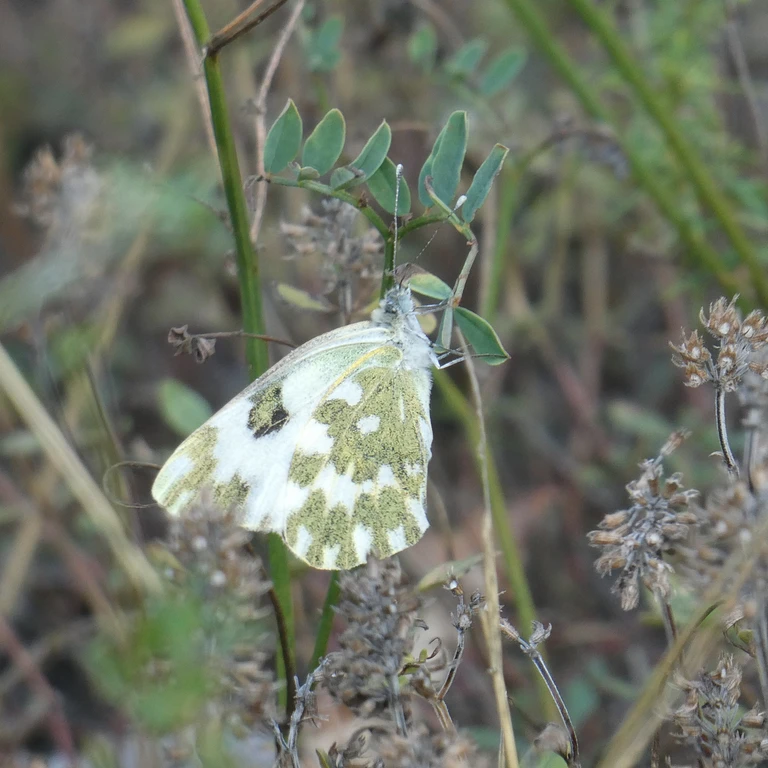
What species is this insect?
Pontia edusa
